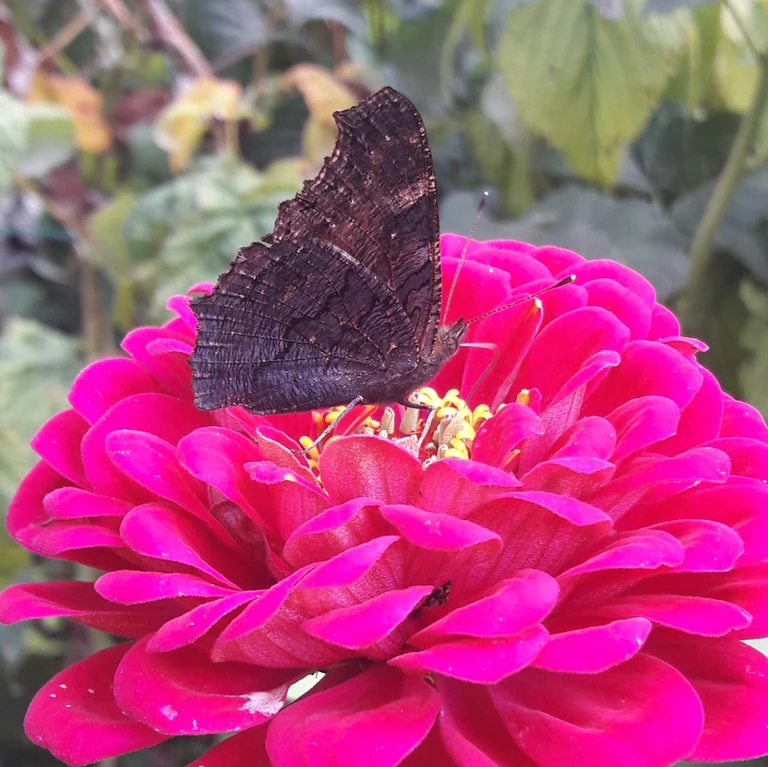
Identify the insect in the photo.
Aglais io
